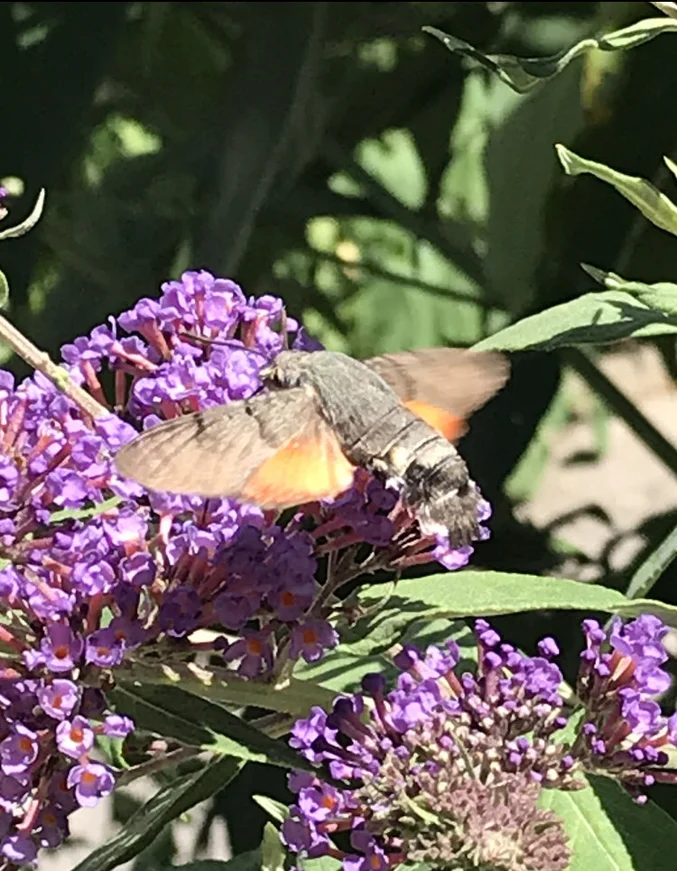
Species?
Macroglossum stellatarum
